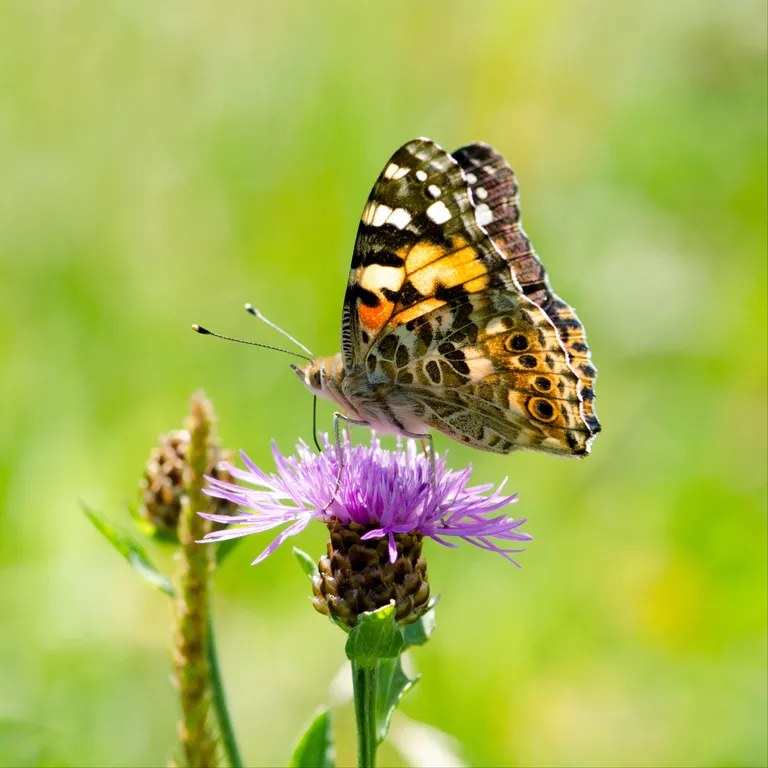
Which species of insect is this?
Vanessa cardui
